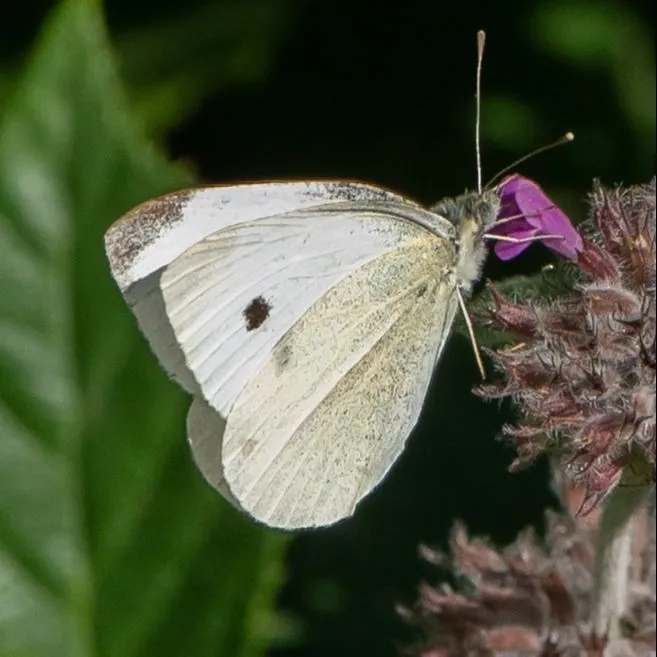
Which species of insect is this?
Pieris rapae
